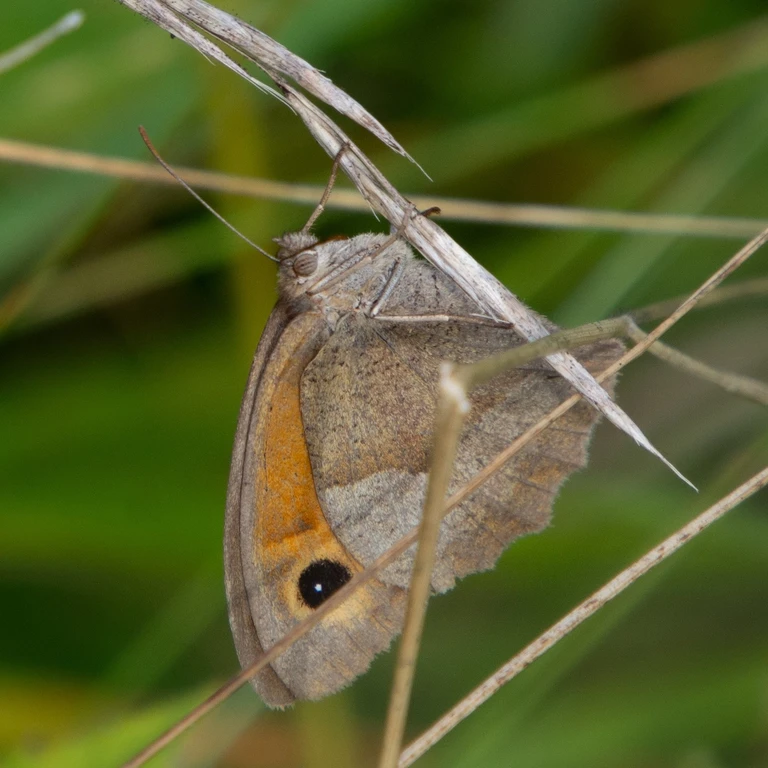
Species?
Maniola jurtina
